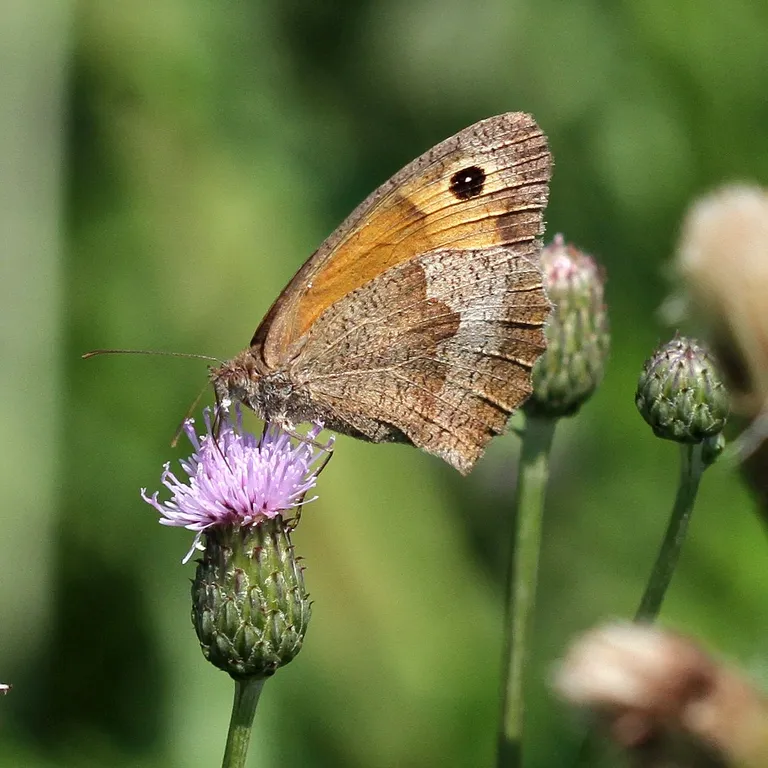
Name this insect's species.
Maniola jurtina
